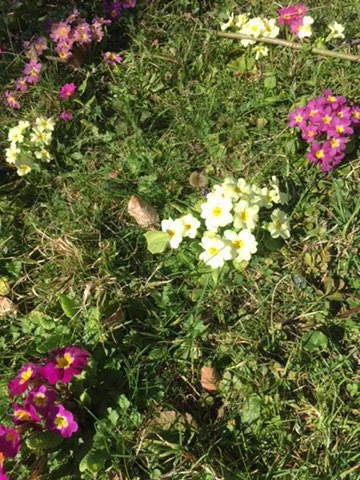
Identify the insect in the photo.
Gonepteryx rhamni
